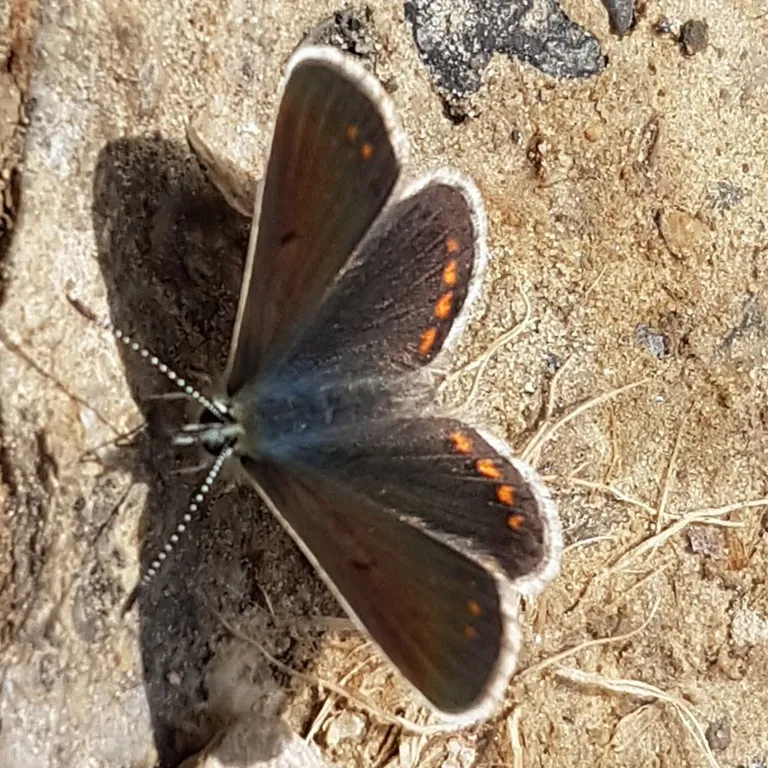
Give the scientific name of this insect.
Aricia agestis/artaxerxes
